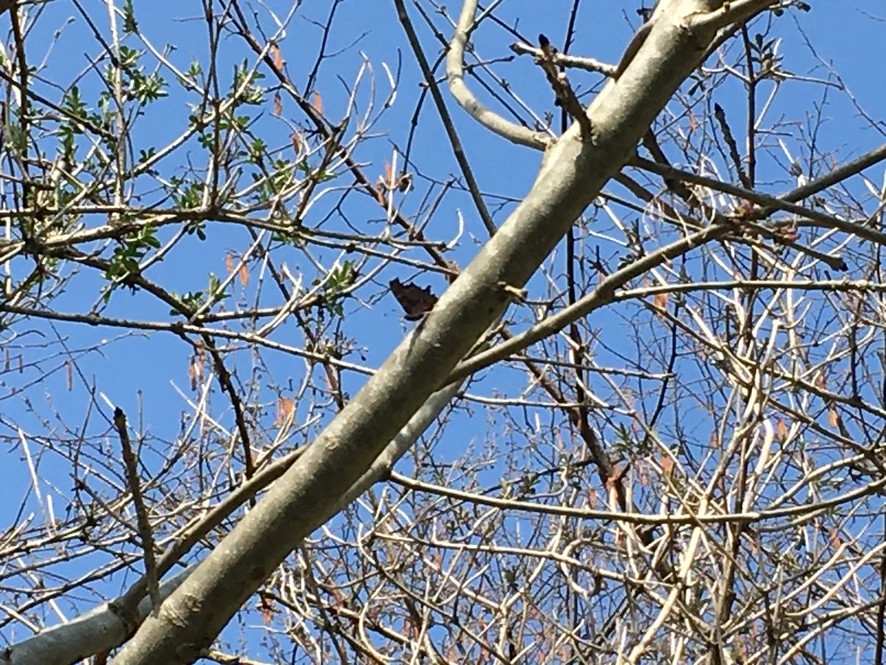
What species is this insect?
Polygonia c-album
